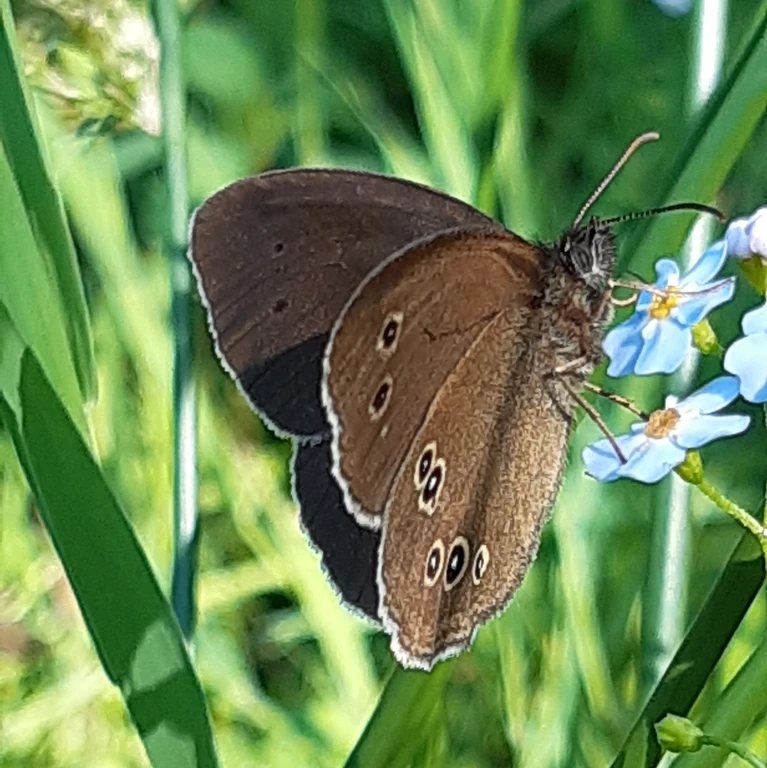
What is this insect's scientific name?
Aphantopus hyperantus
